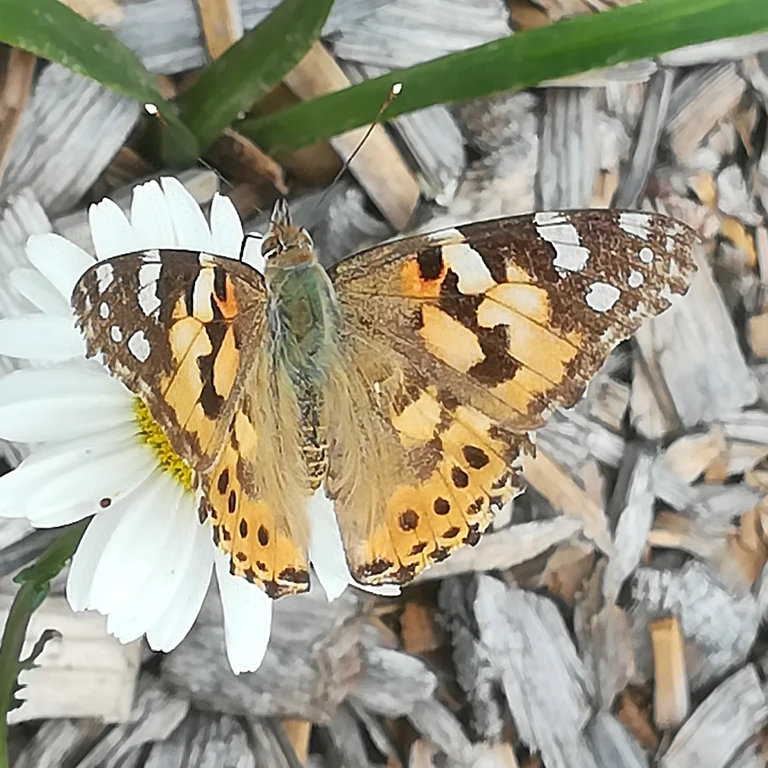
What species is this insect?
Vanessa cardui
